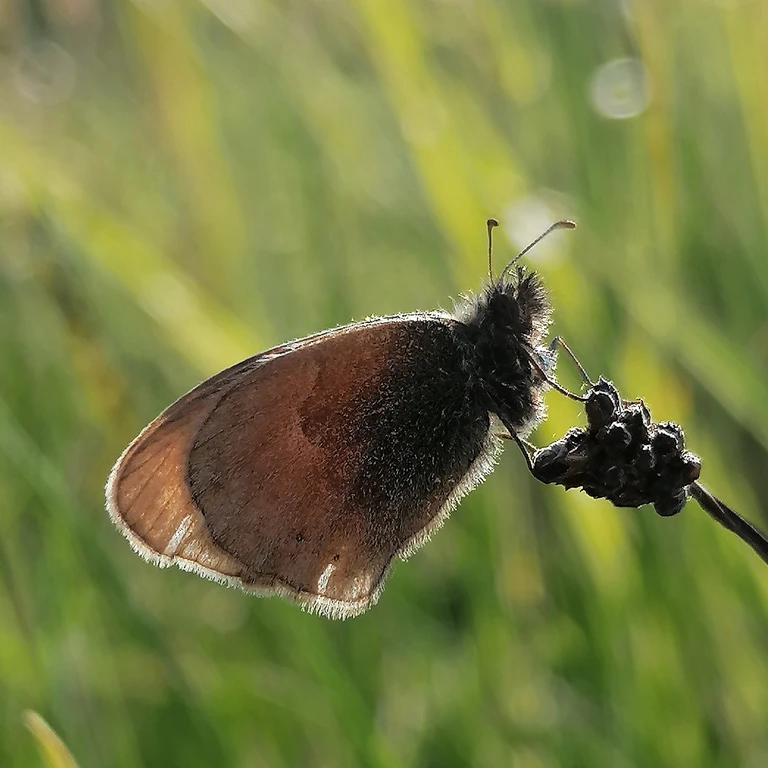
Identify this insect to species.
Coenonympha pamphilus
